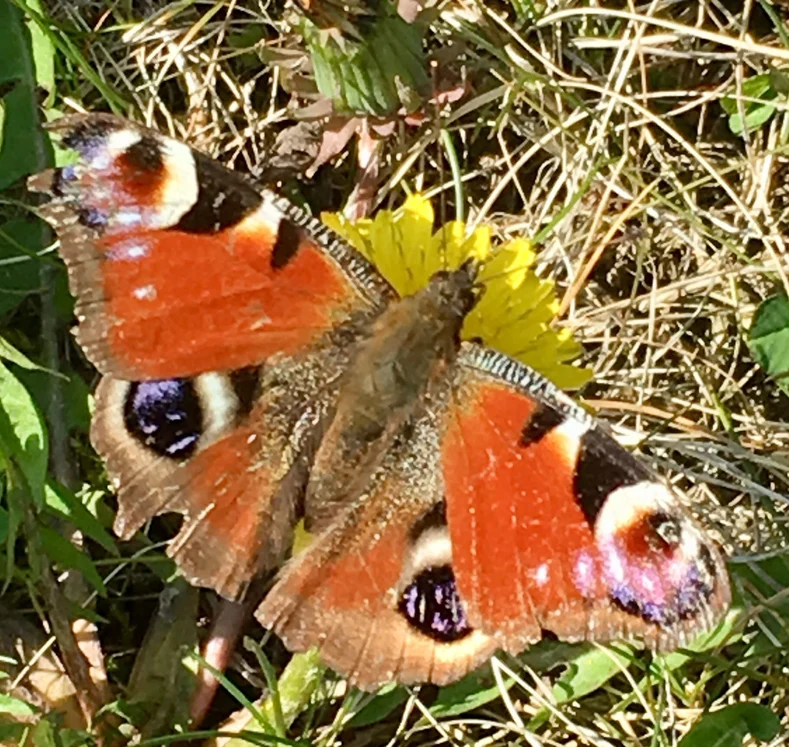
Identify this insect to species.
Aglais io
